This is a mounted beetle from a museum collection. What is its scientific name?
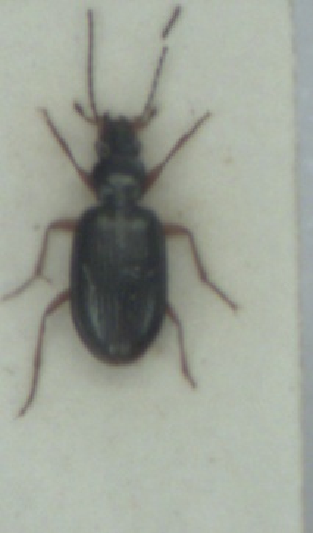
Bembidion monticola
